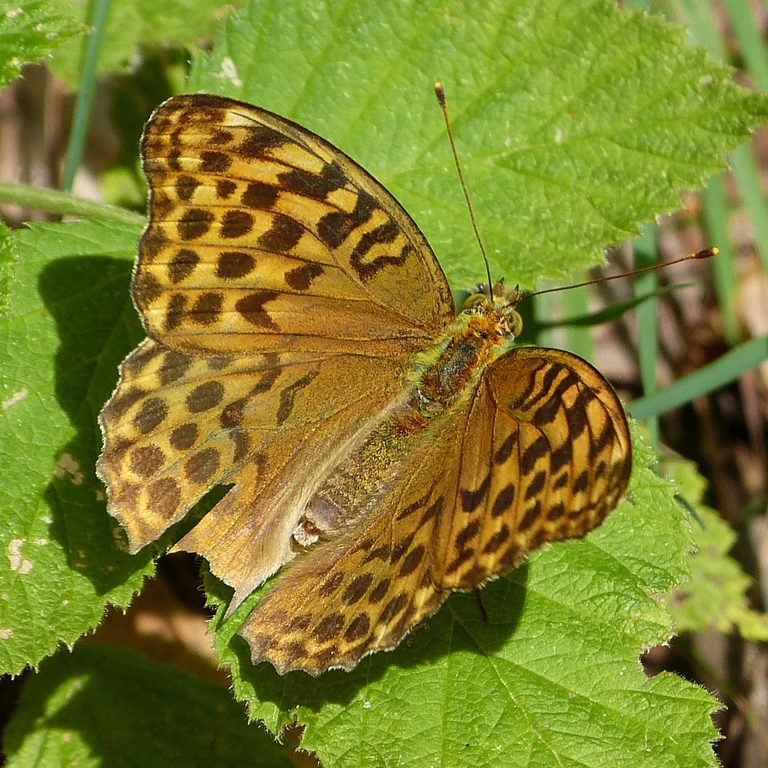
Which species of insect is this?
Argynnis paphia
